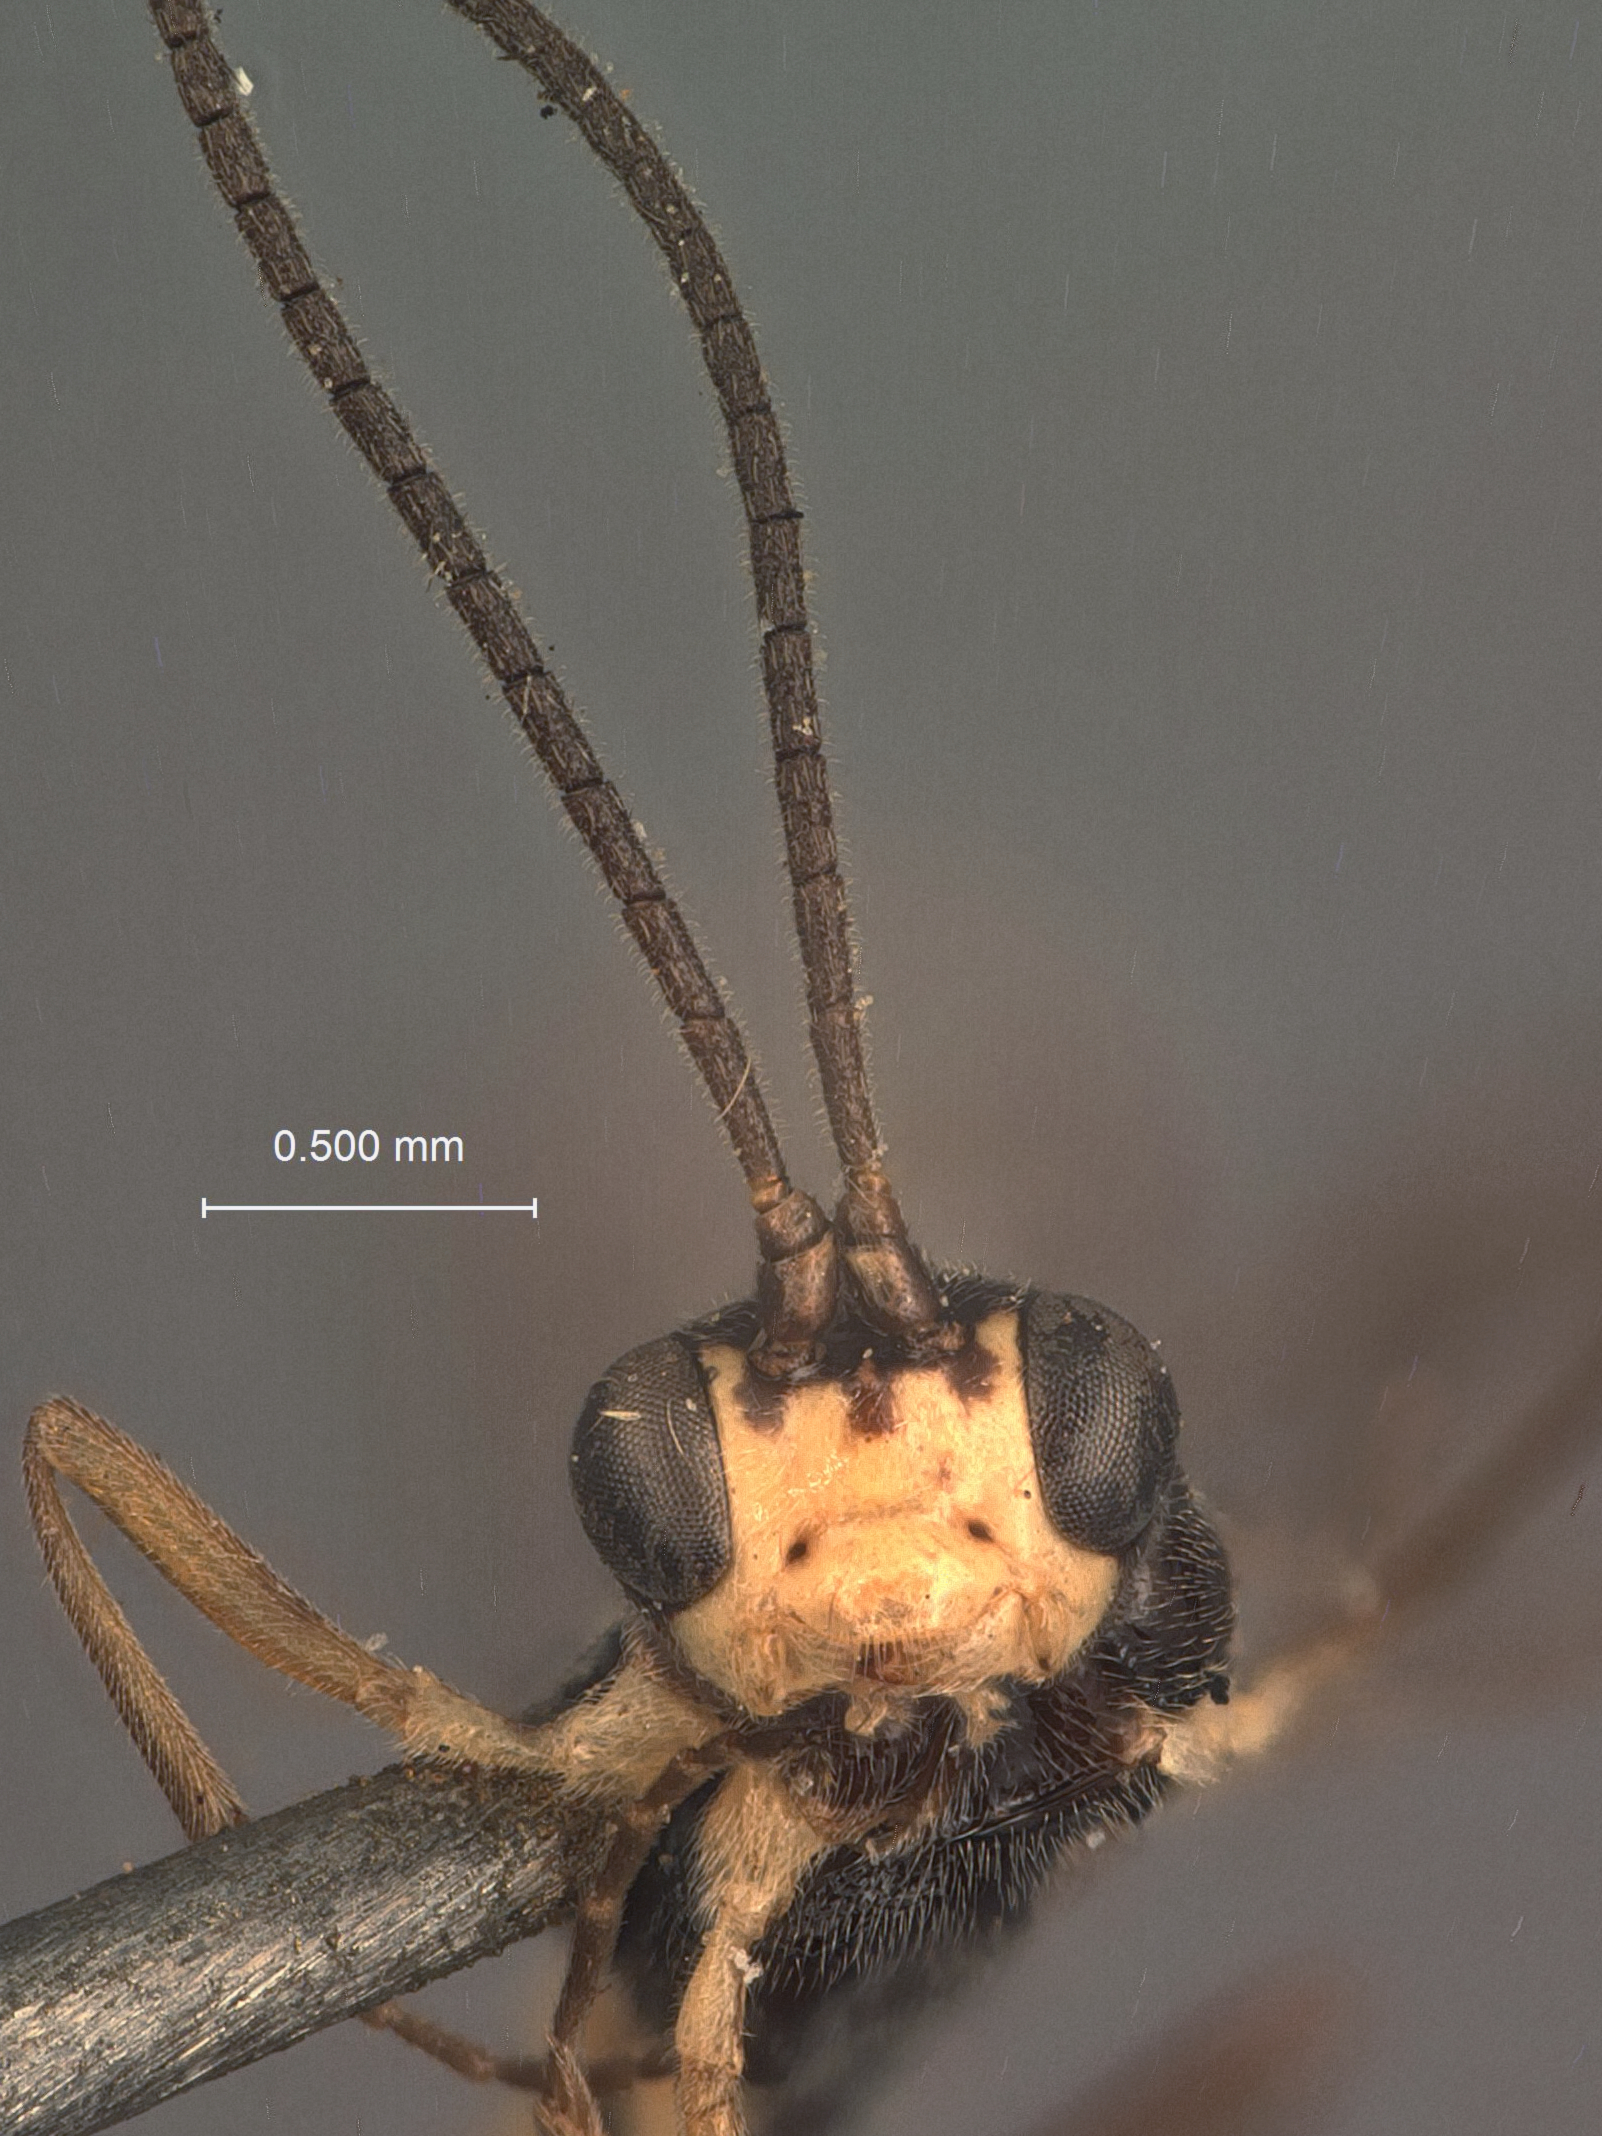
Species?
Eclytus yakutatensis
